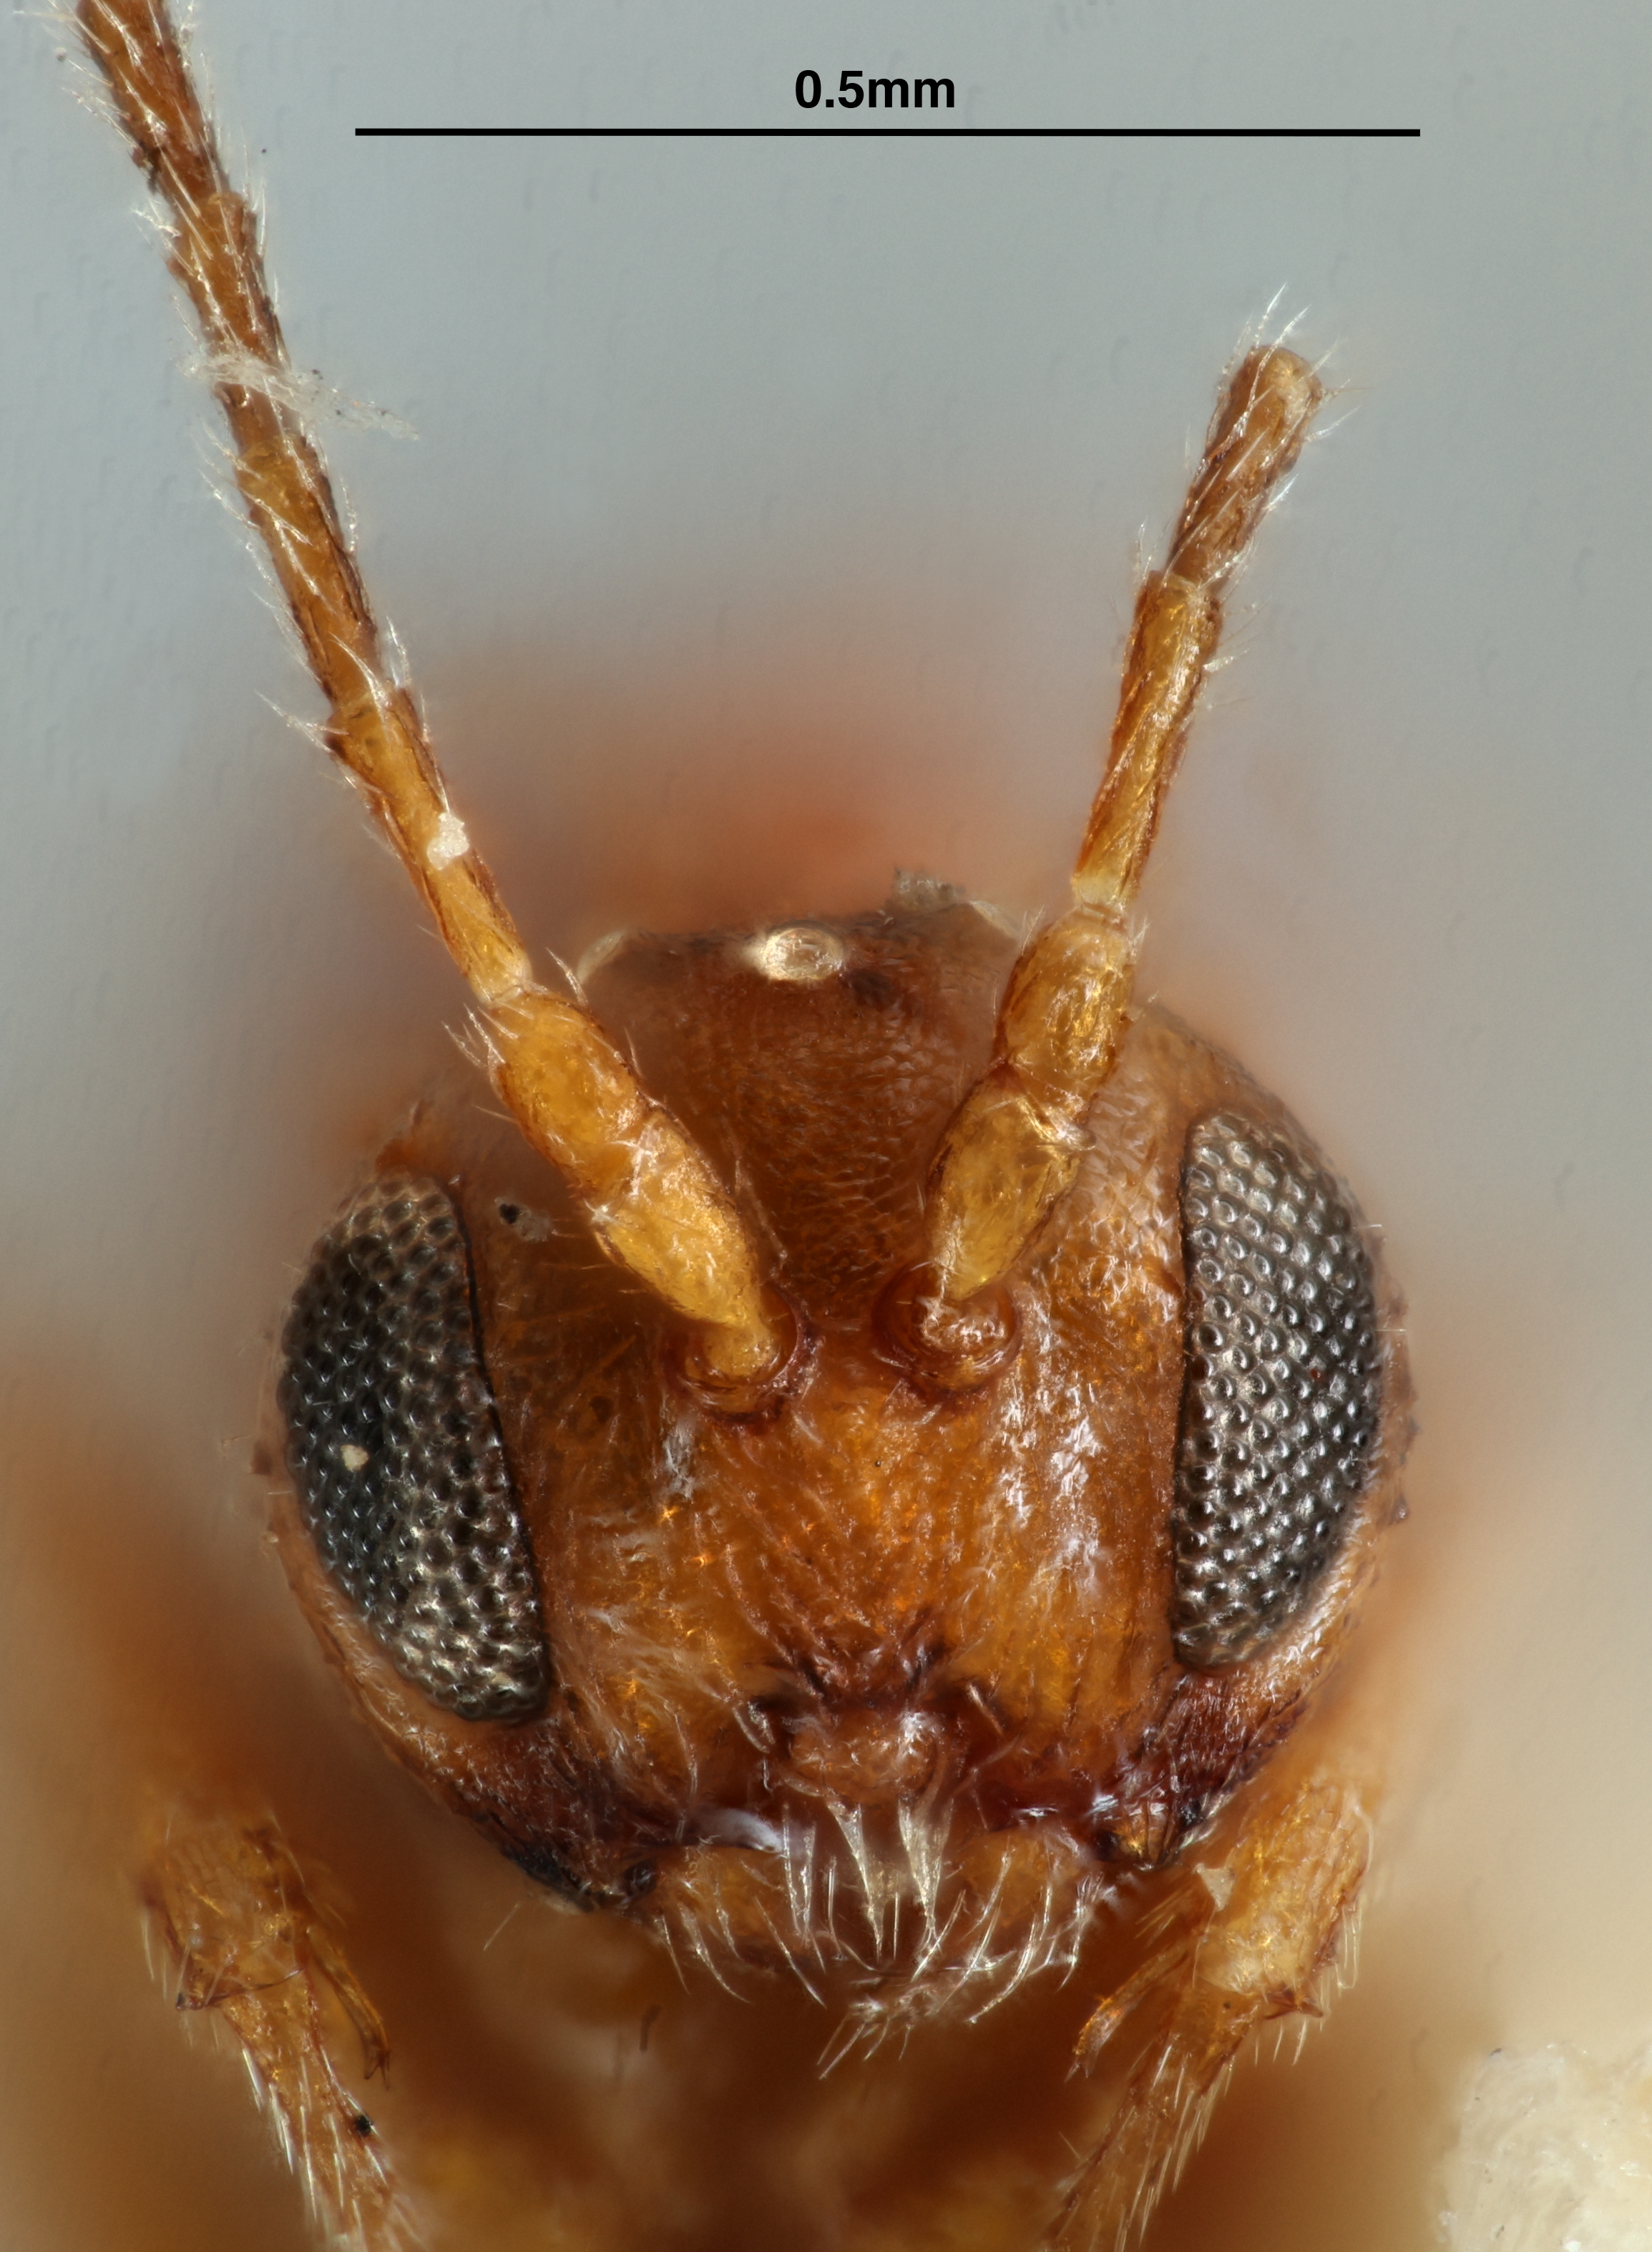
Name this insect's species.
Andricus crenatus
